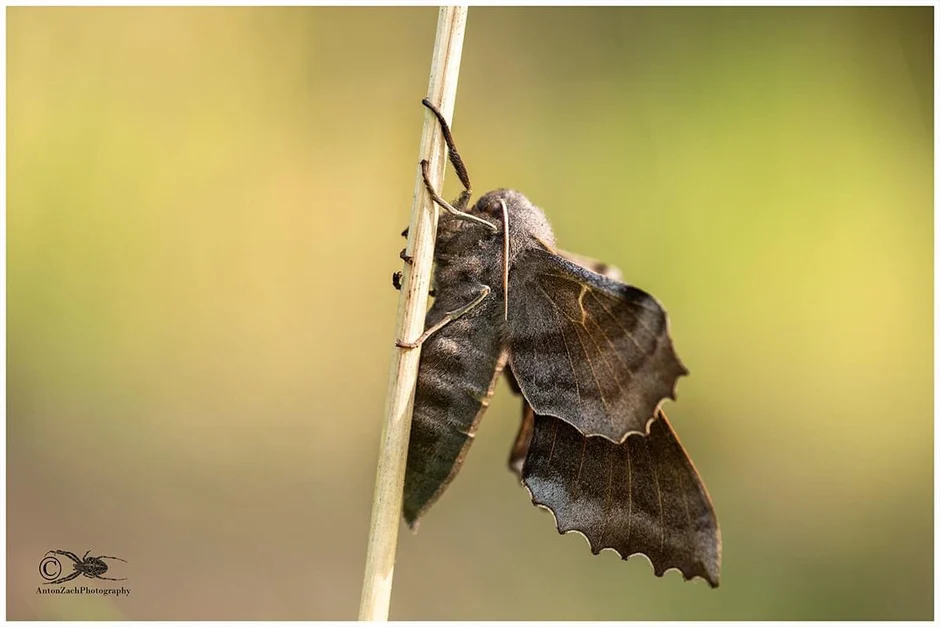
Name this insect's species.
Laothoe populi
